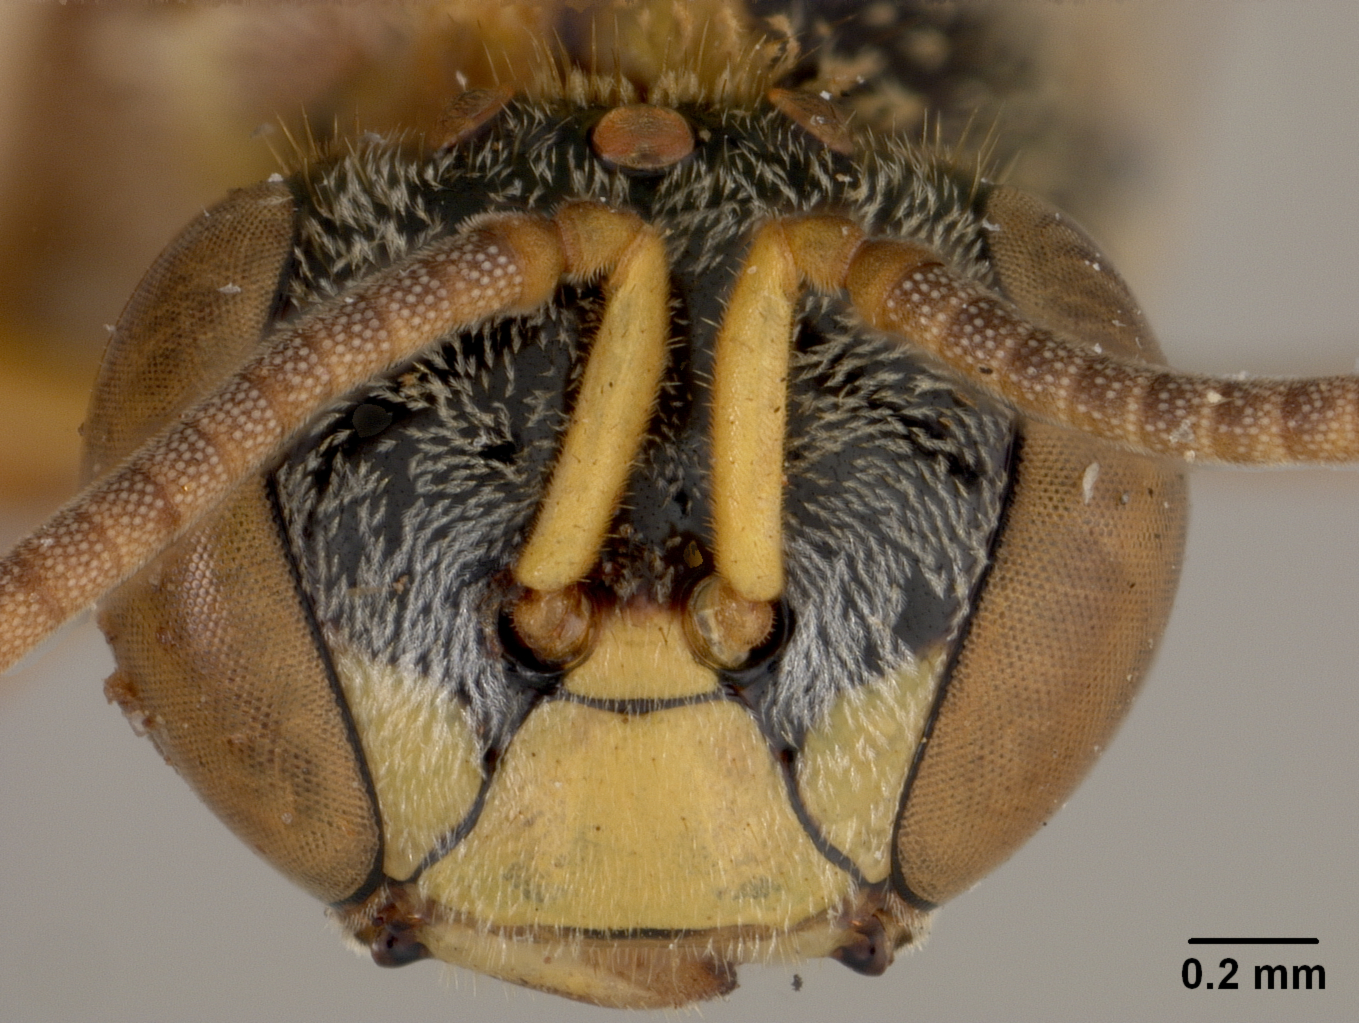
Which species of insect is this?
Trigona jaty
